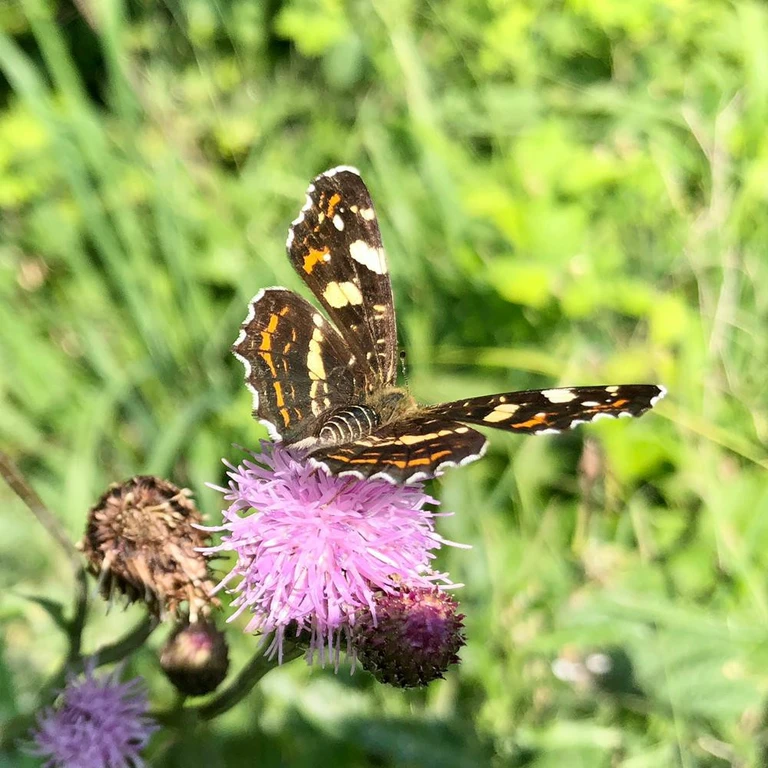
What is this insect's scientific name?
Araschnia levana
